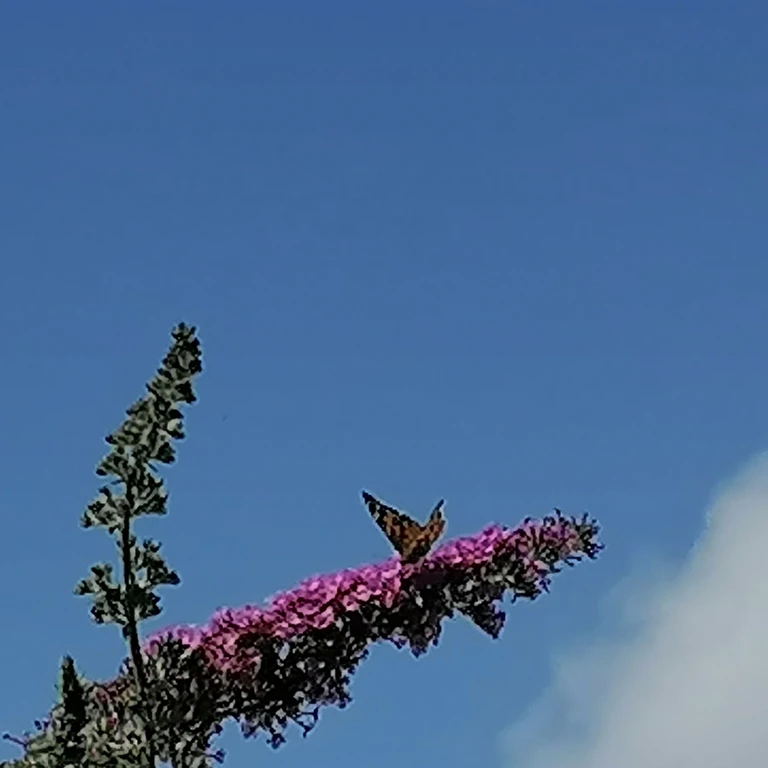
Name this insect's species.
Vanessa cardui
